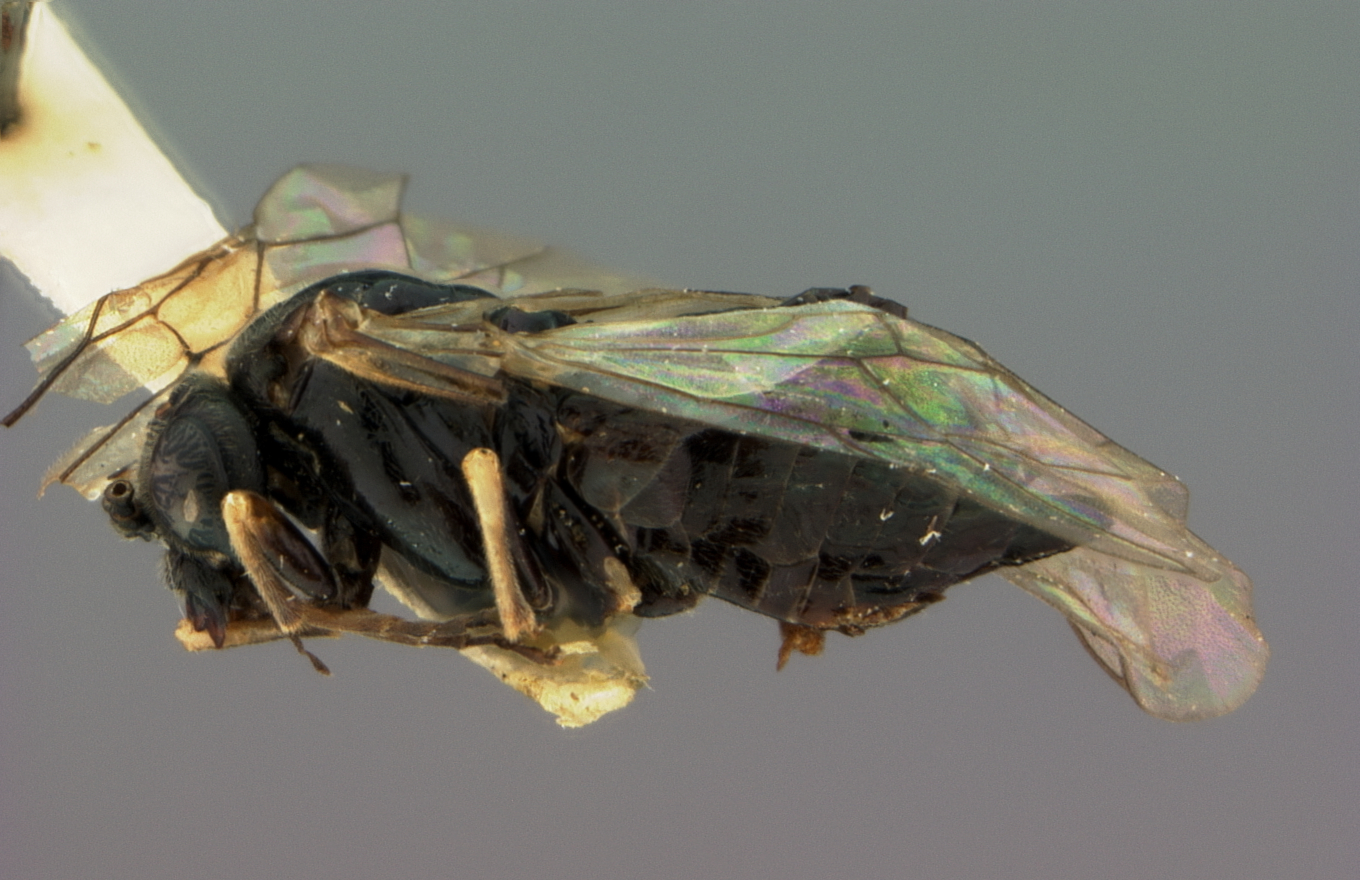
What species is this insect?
Monophadnus genticulatus
